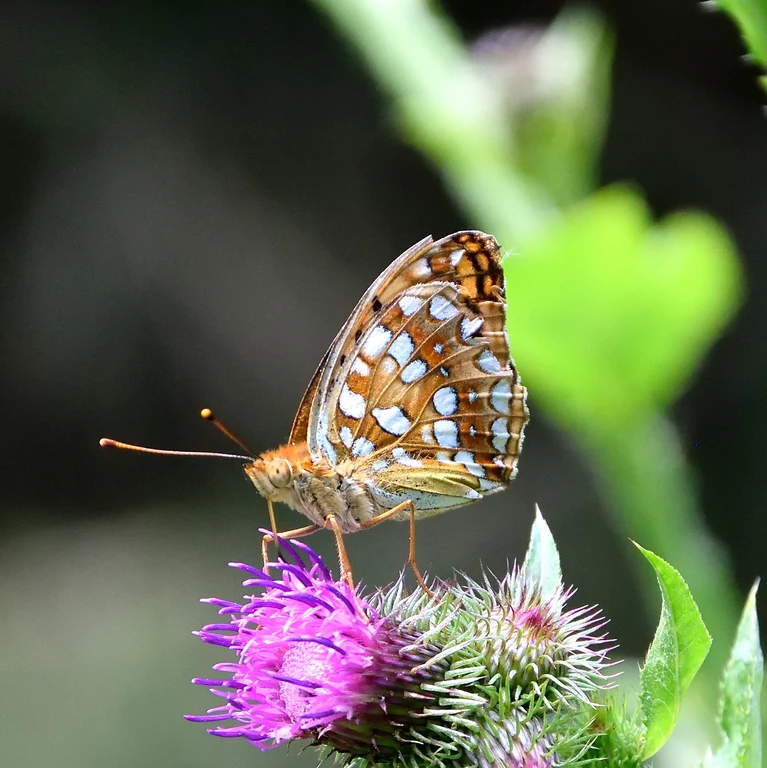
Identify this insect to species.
Fabriciana adippe
